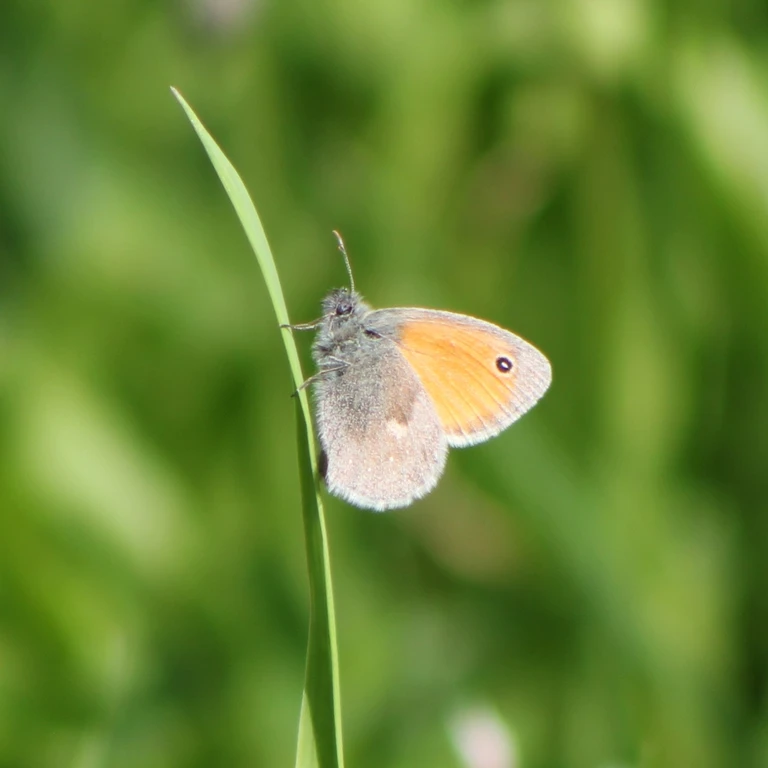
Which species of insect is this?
Coenonympha pamphilus
